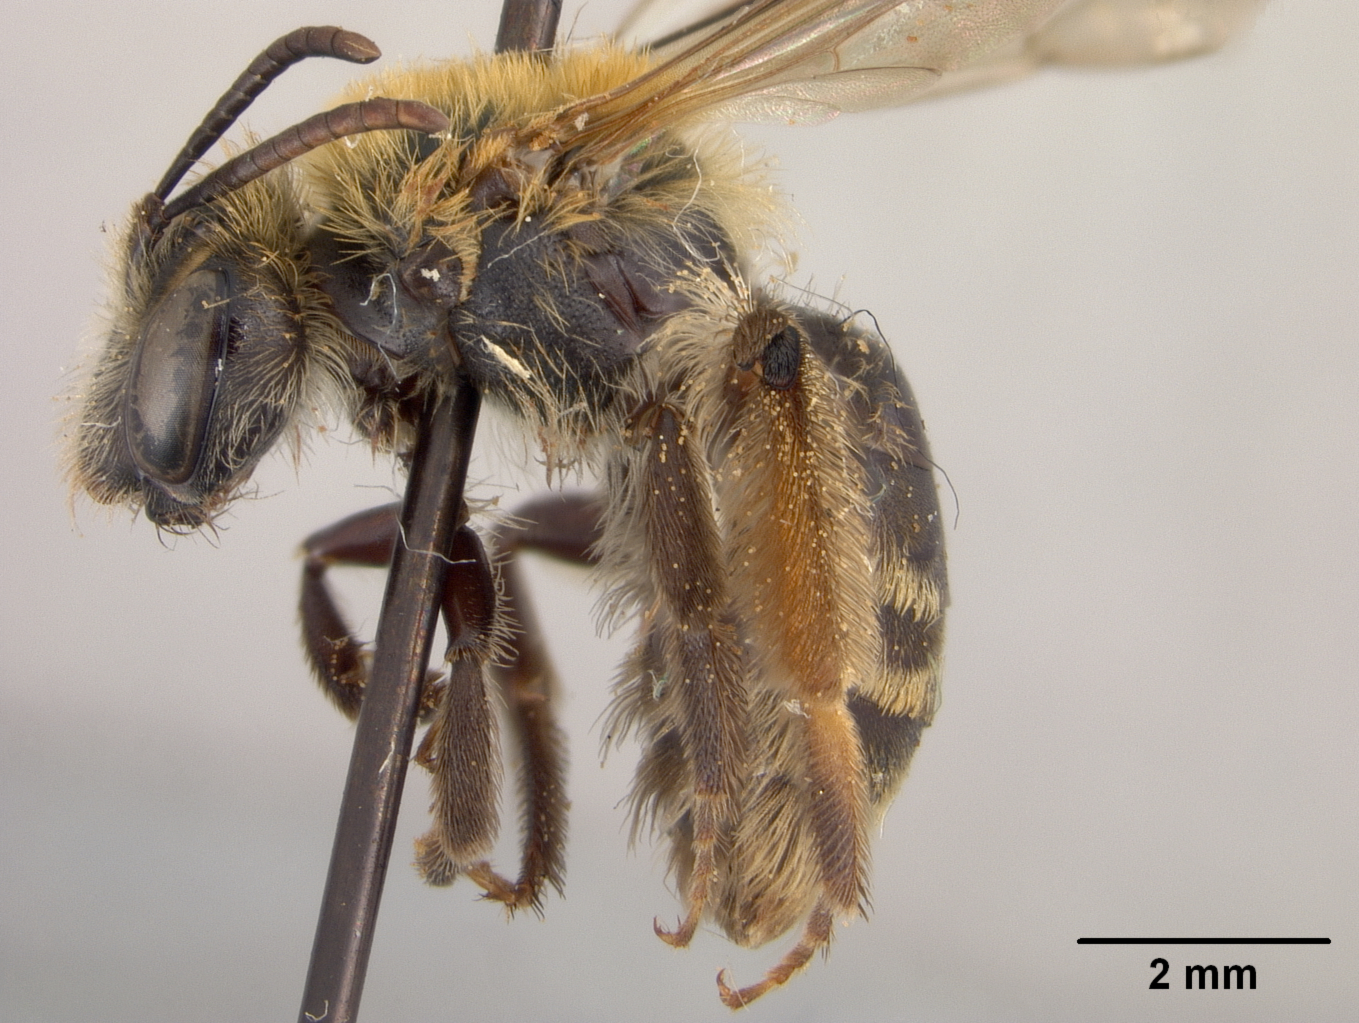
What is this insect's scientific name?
Andrena uyacensis
